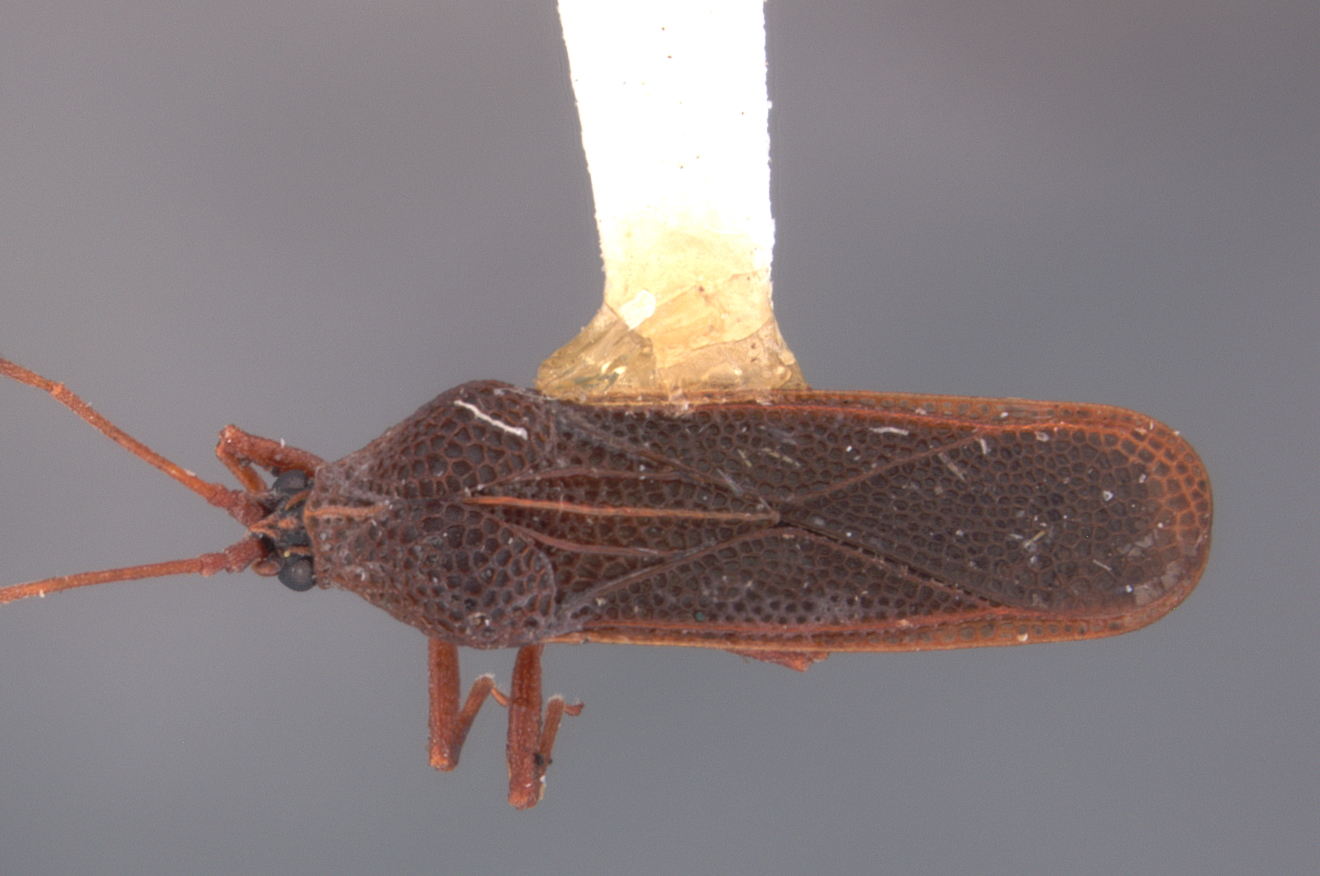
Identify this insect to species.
Cysteochila nativa
